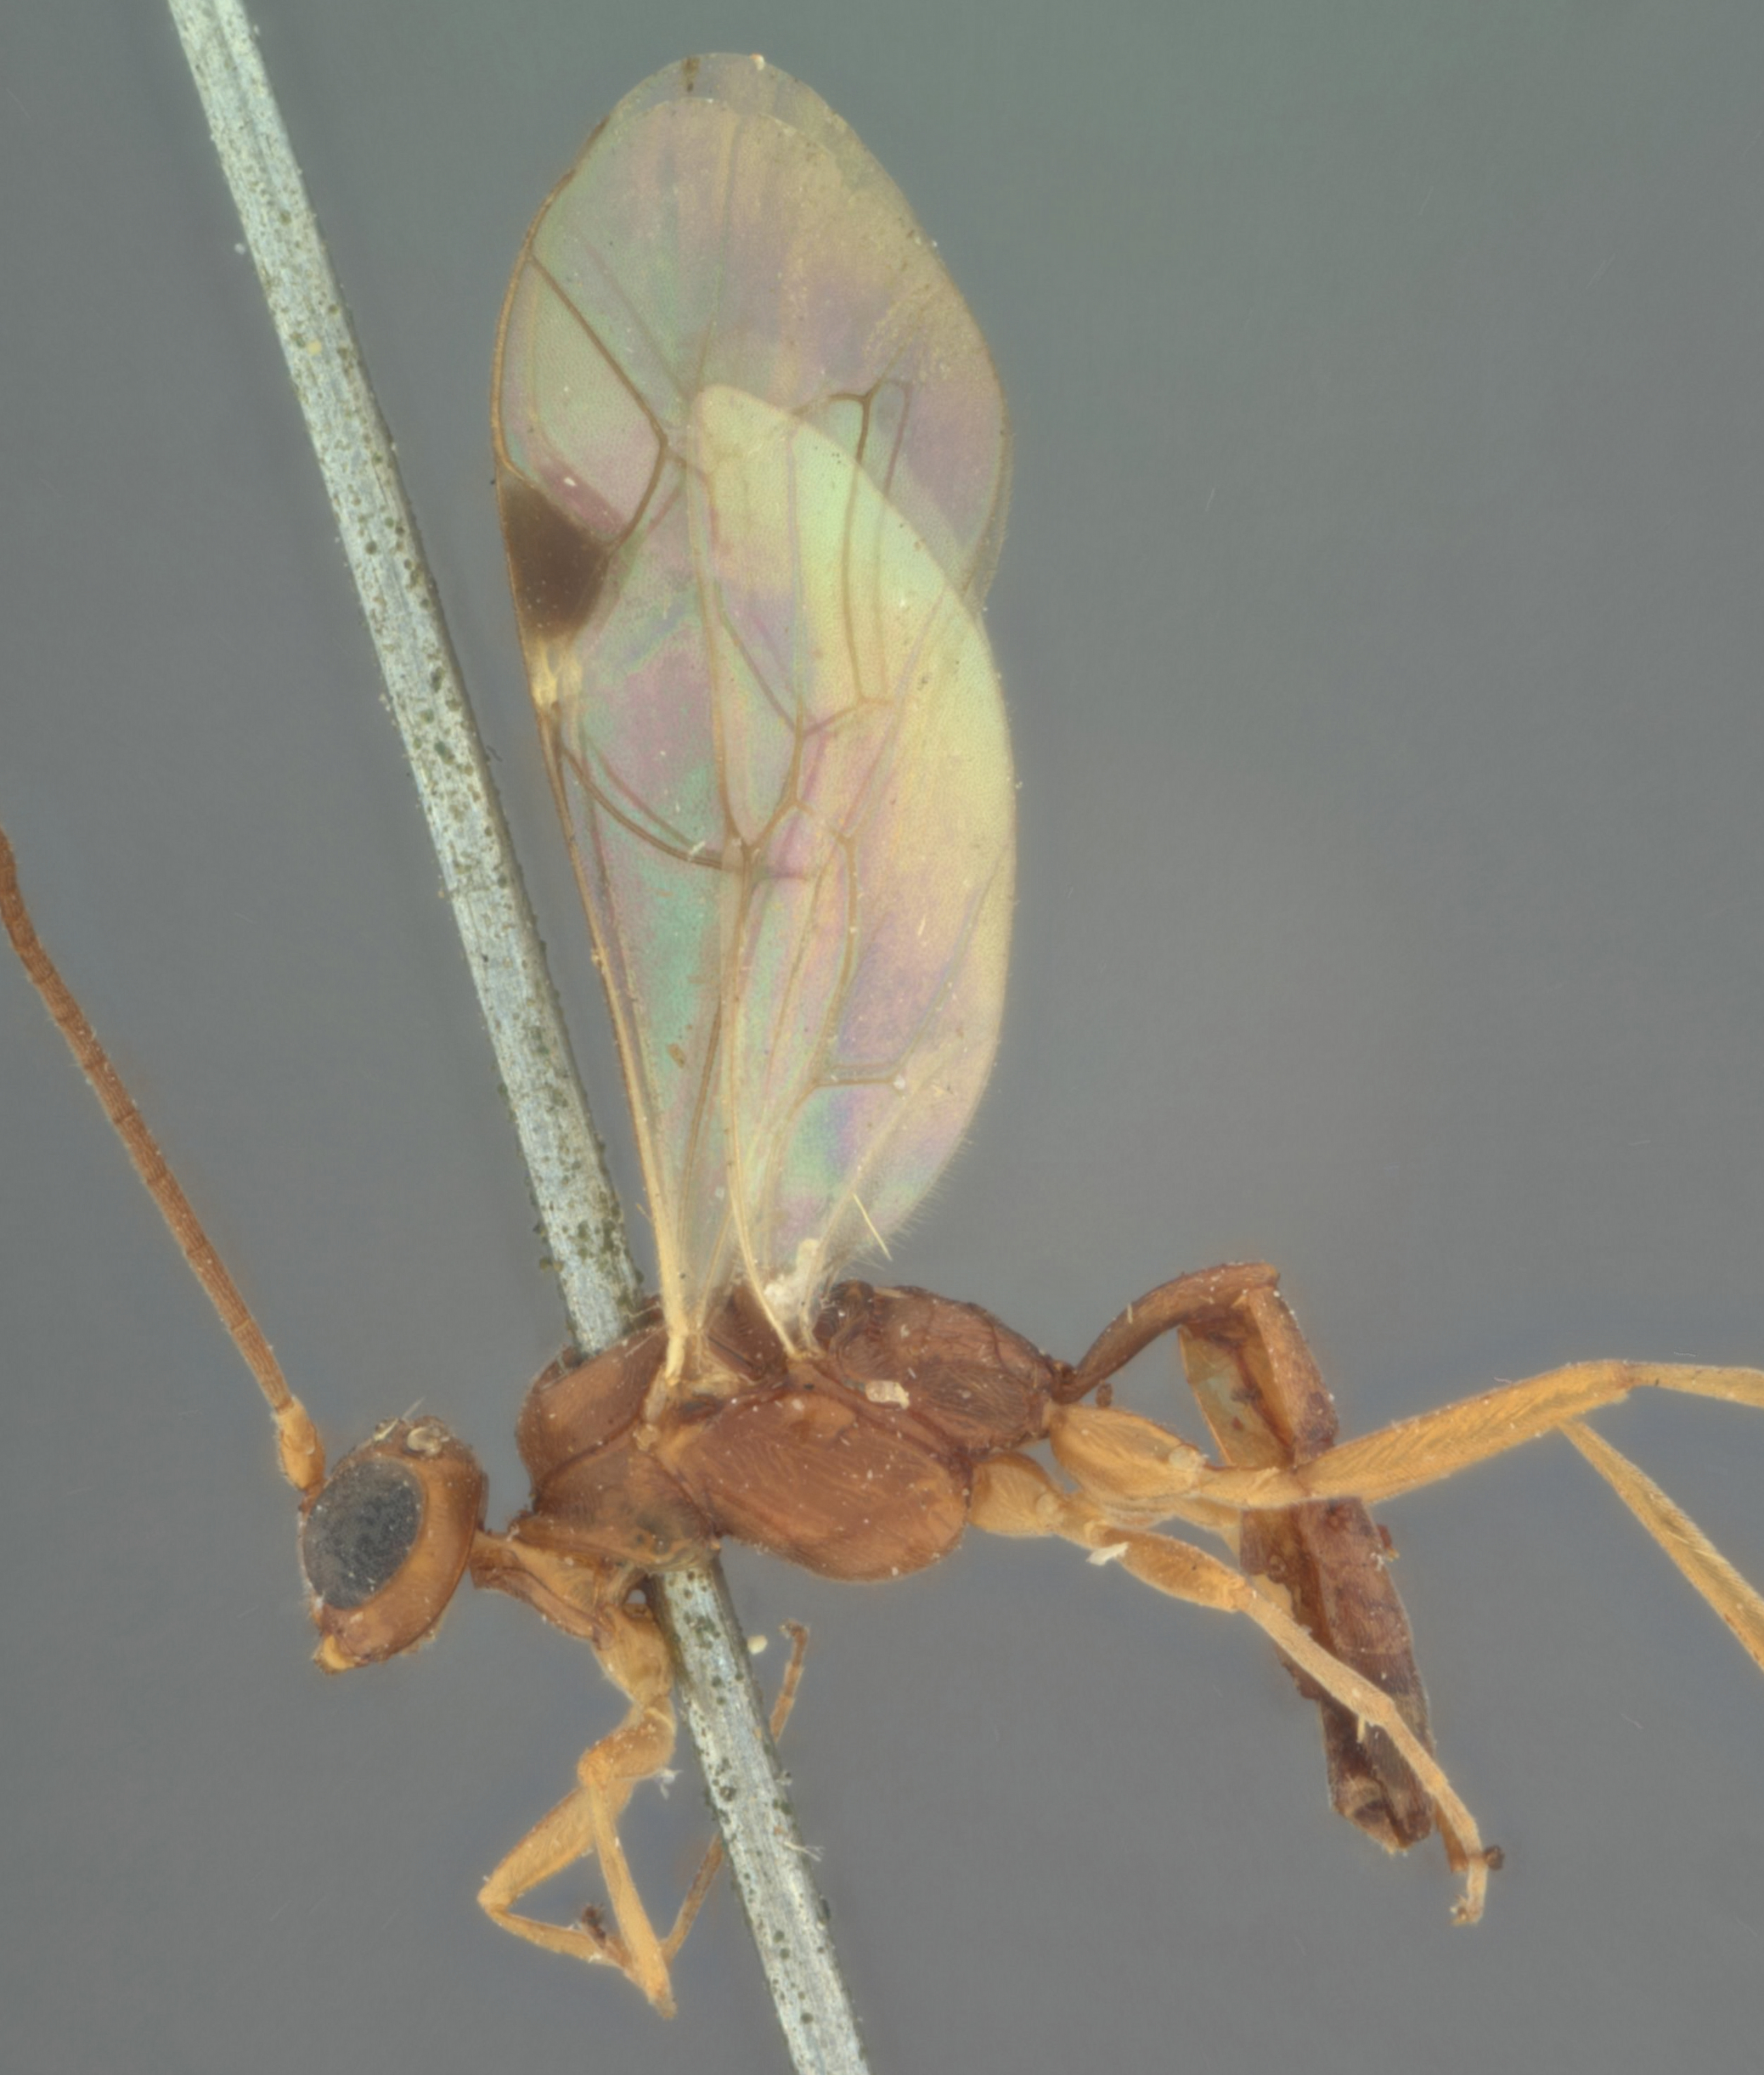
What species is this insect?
Mesoleptus delicatus
